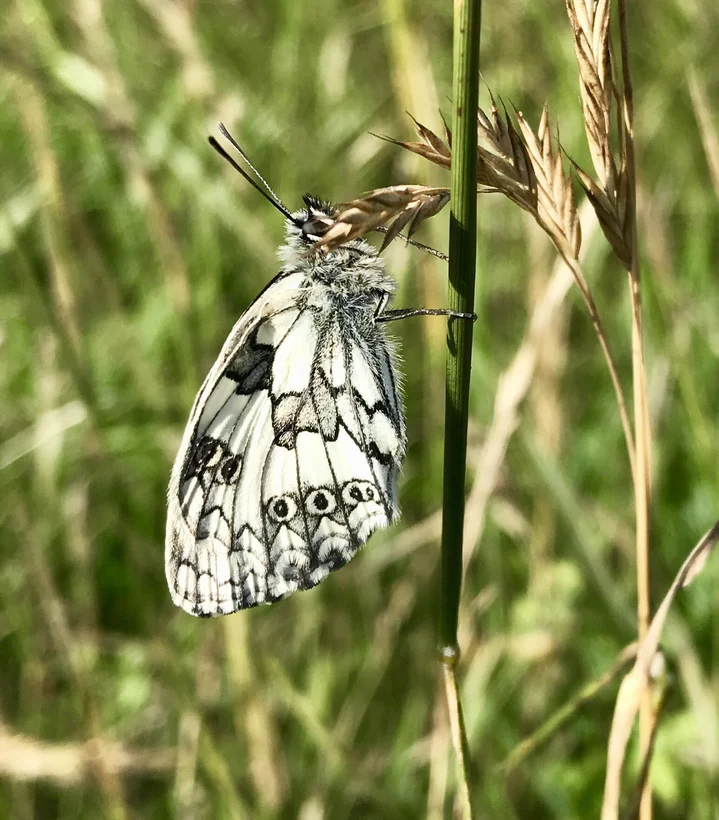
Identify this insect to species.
Melanargia galathea
